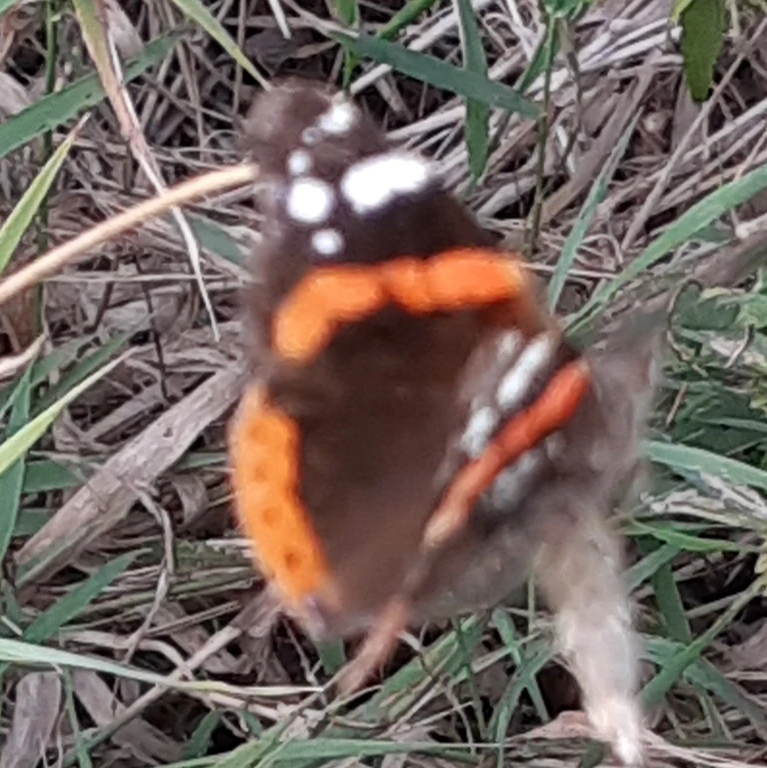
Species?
Vanessa atalanta
